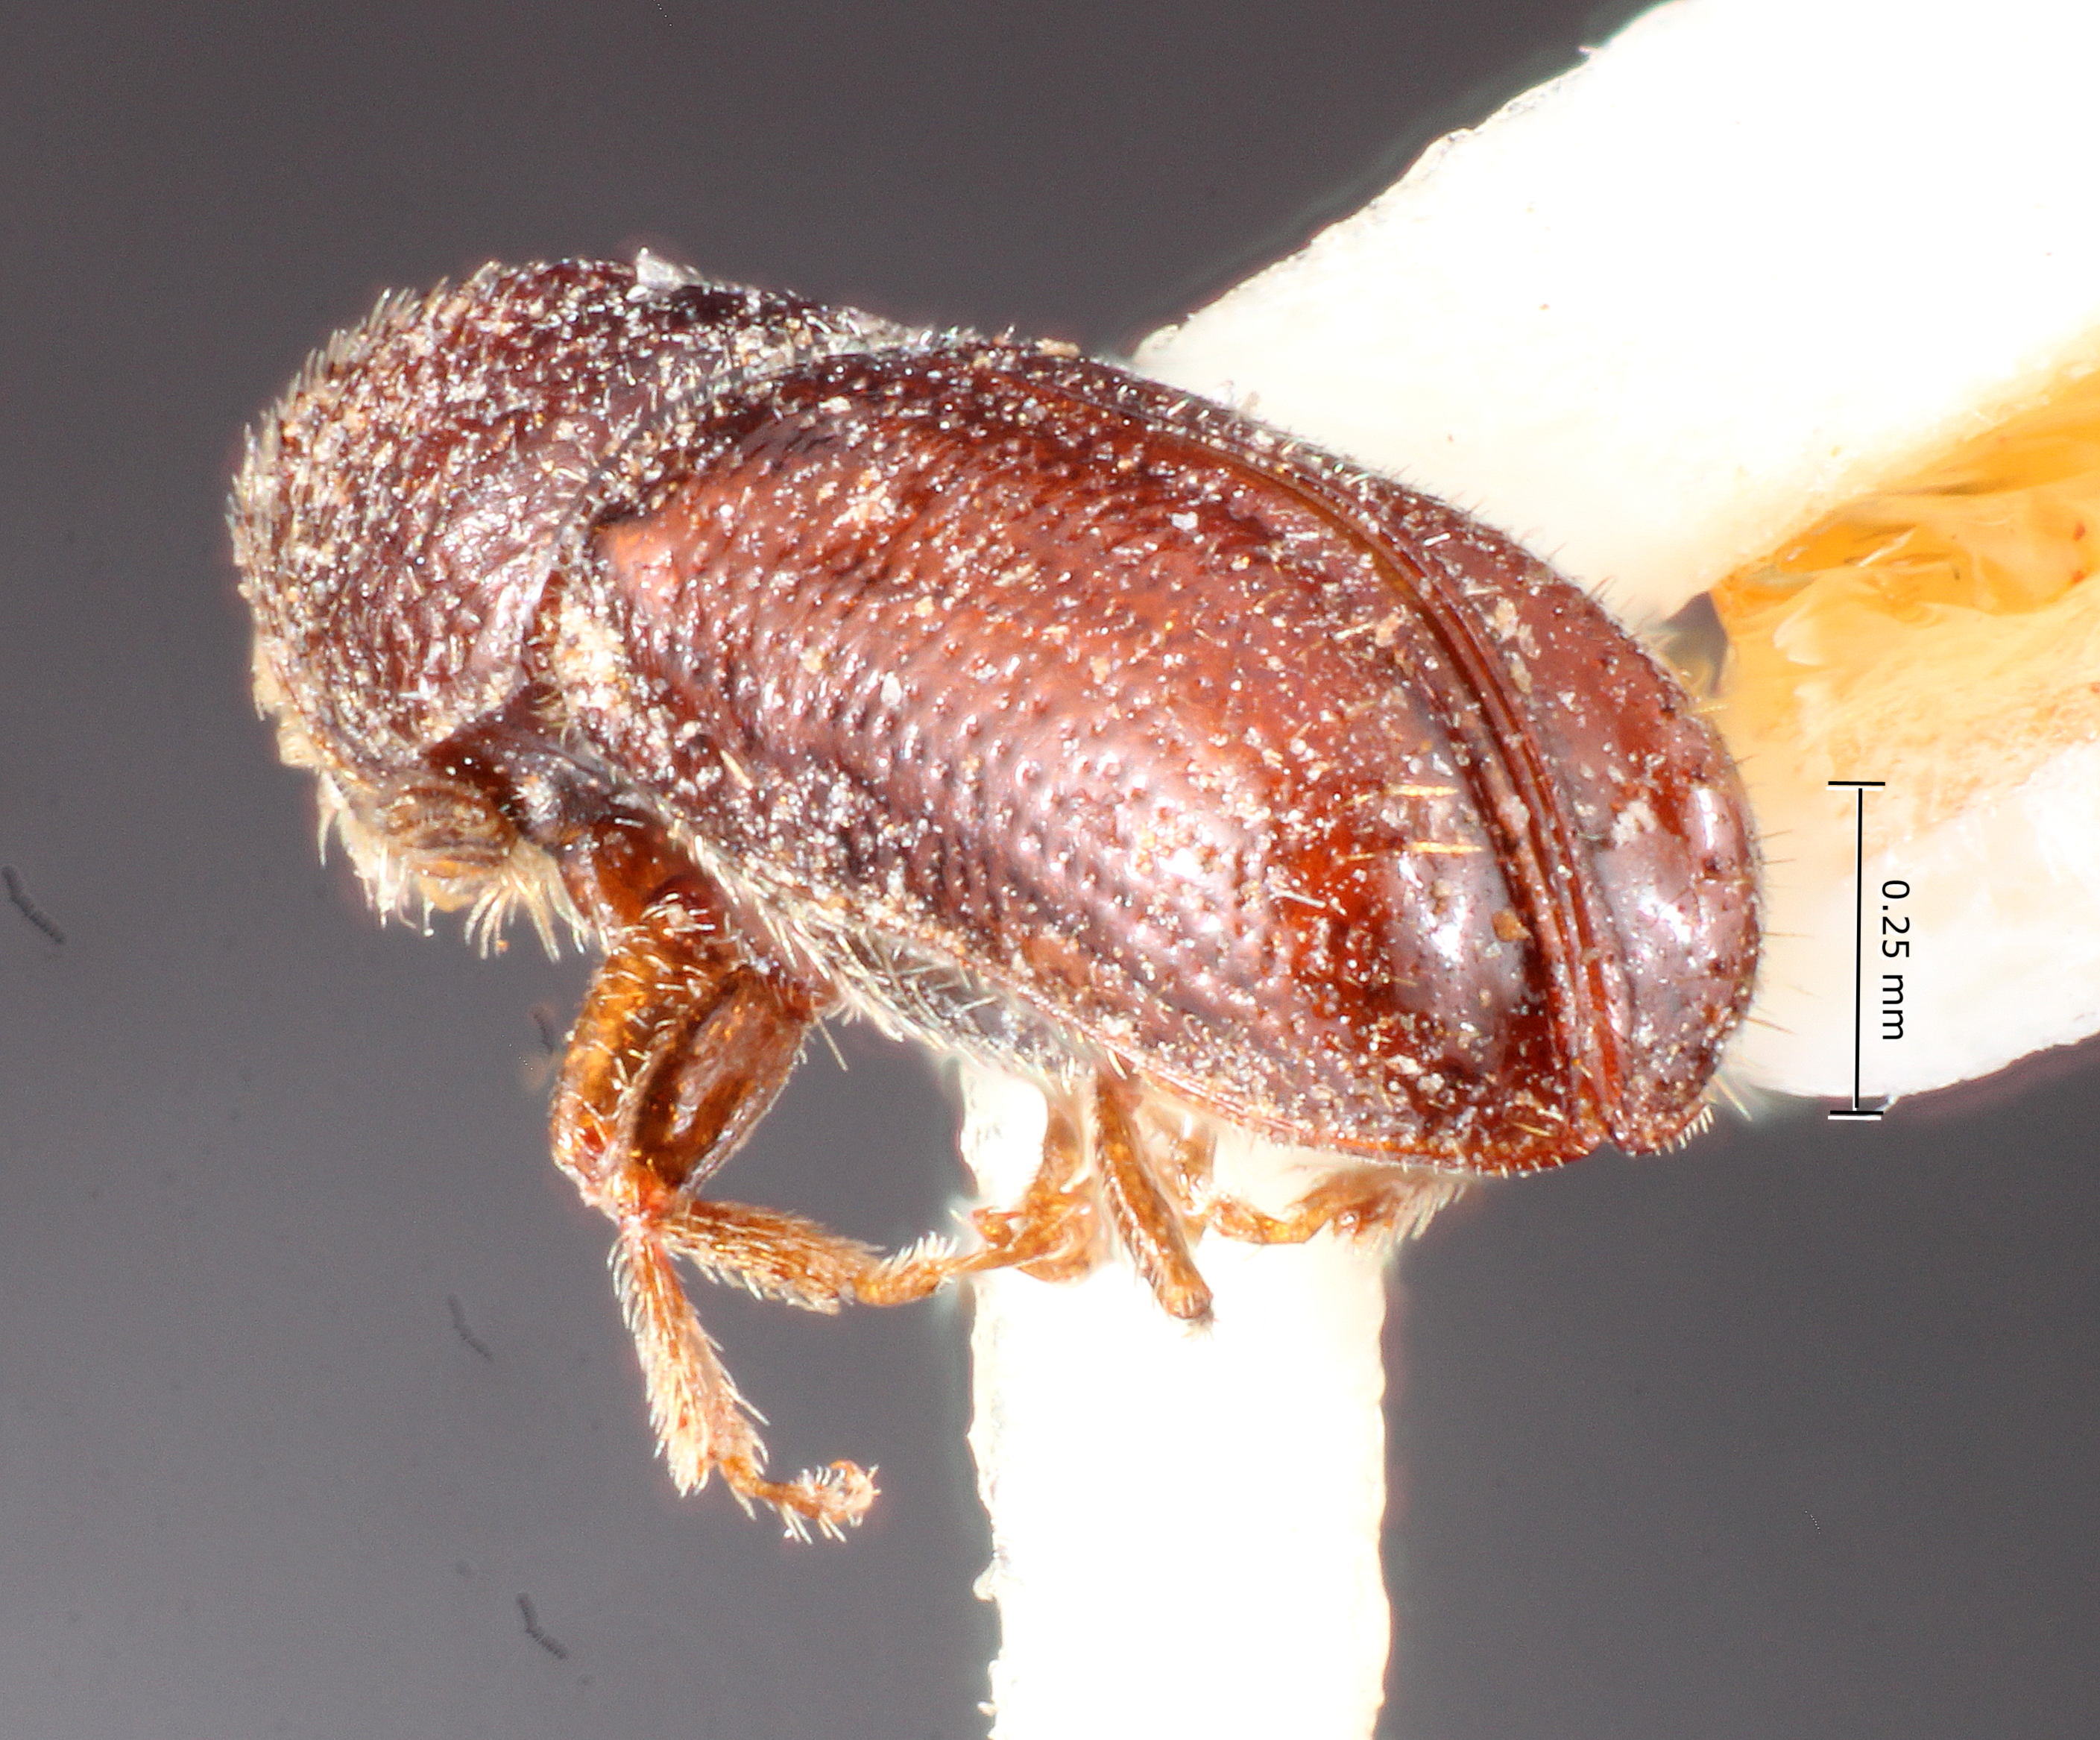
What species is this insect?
Pityophthorus deleoni
